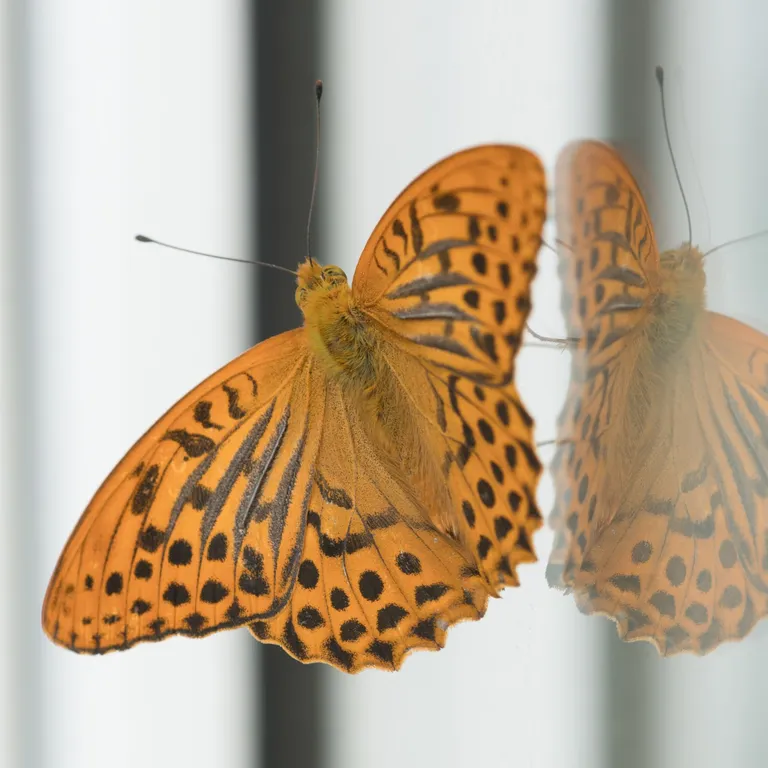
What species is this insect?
Argynnis paphia
